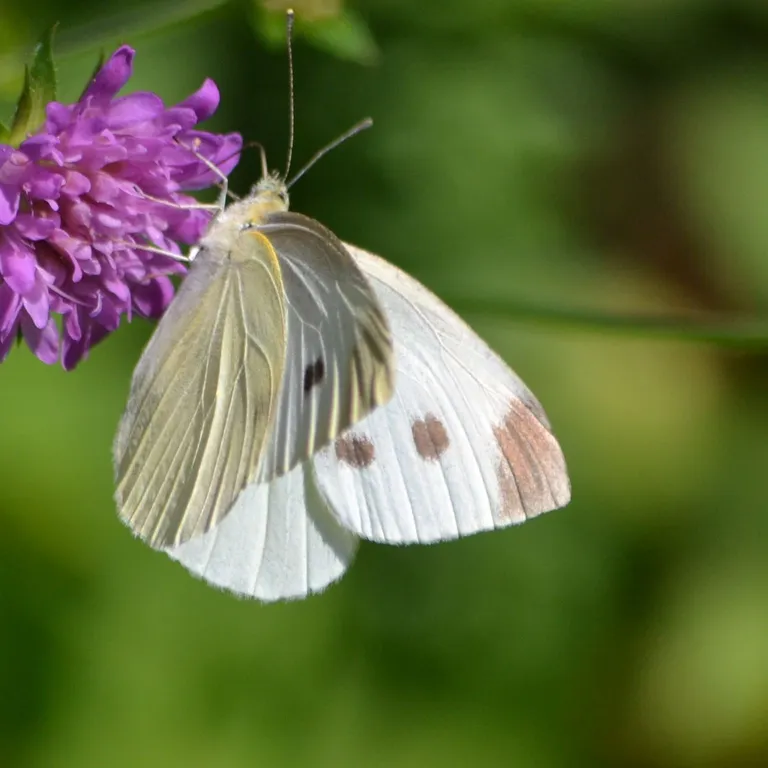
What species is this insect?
Pieris rapae
